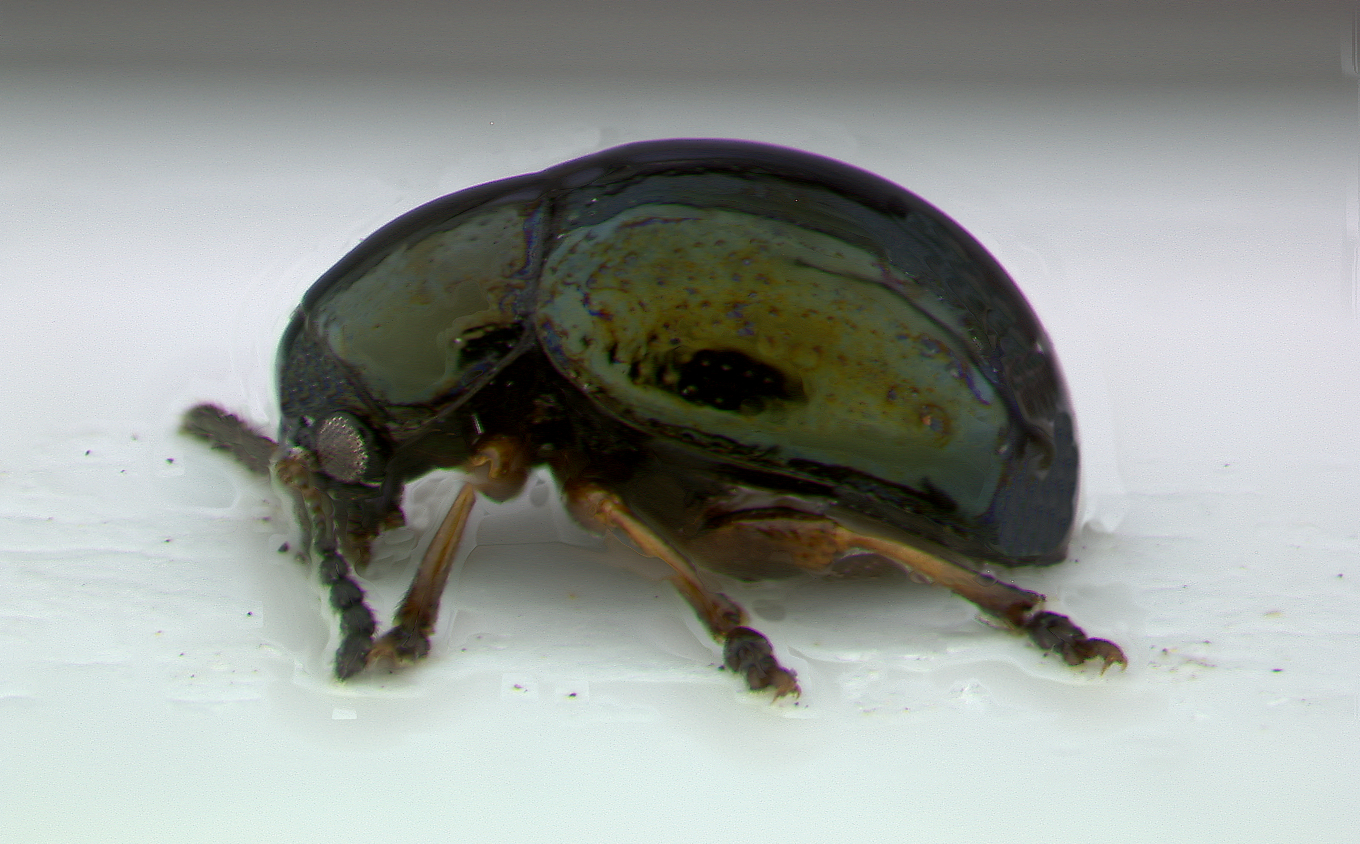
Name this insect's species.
Phaelota saluki
